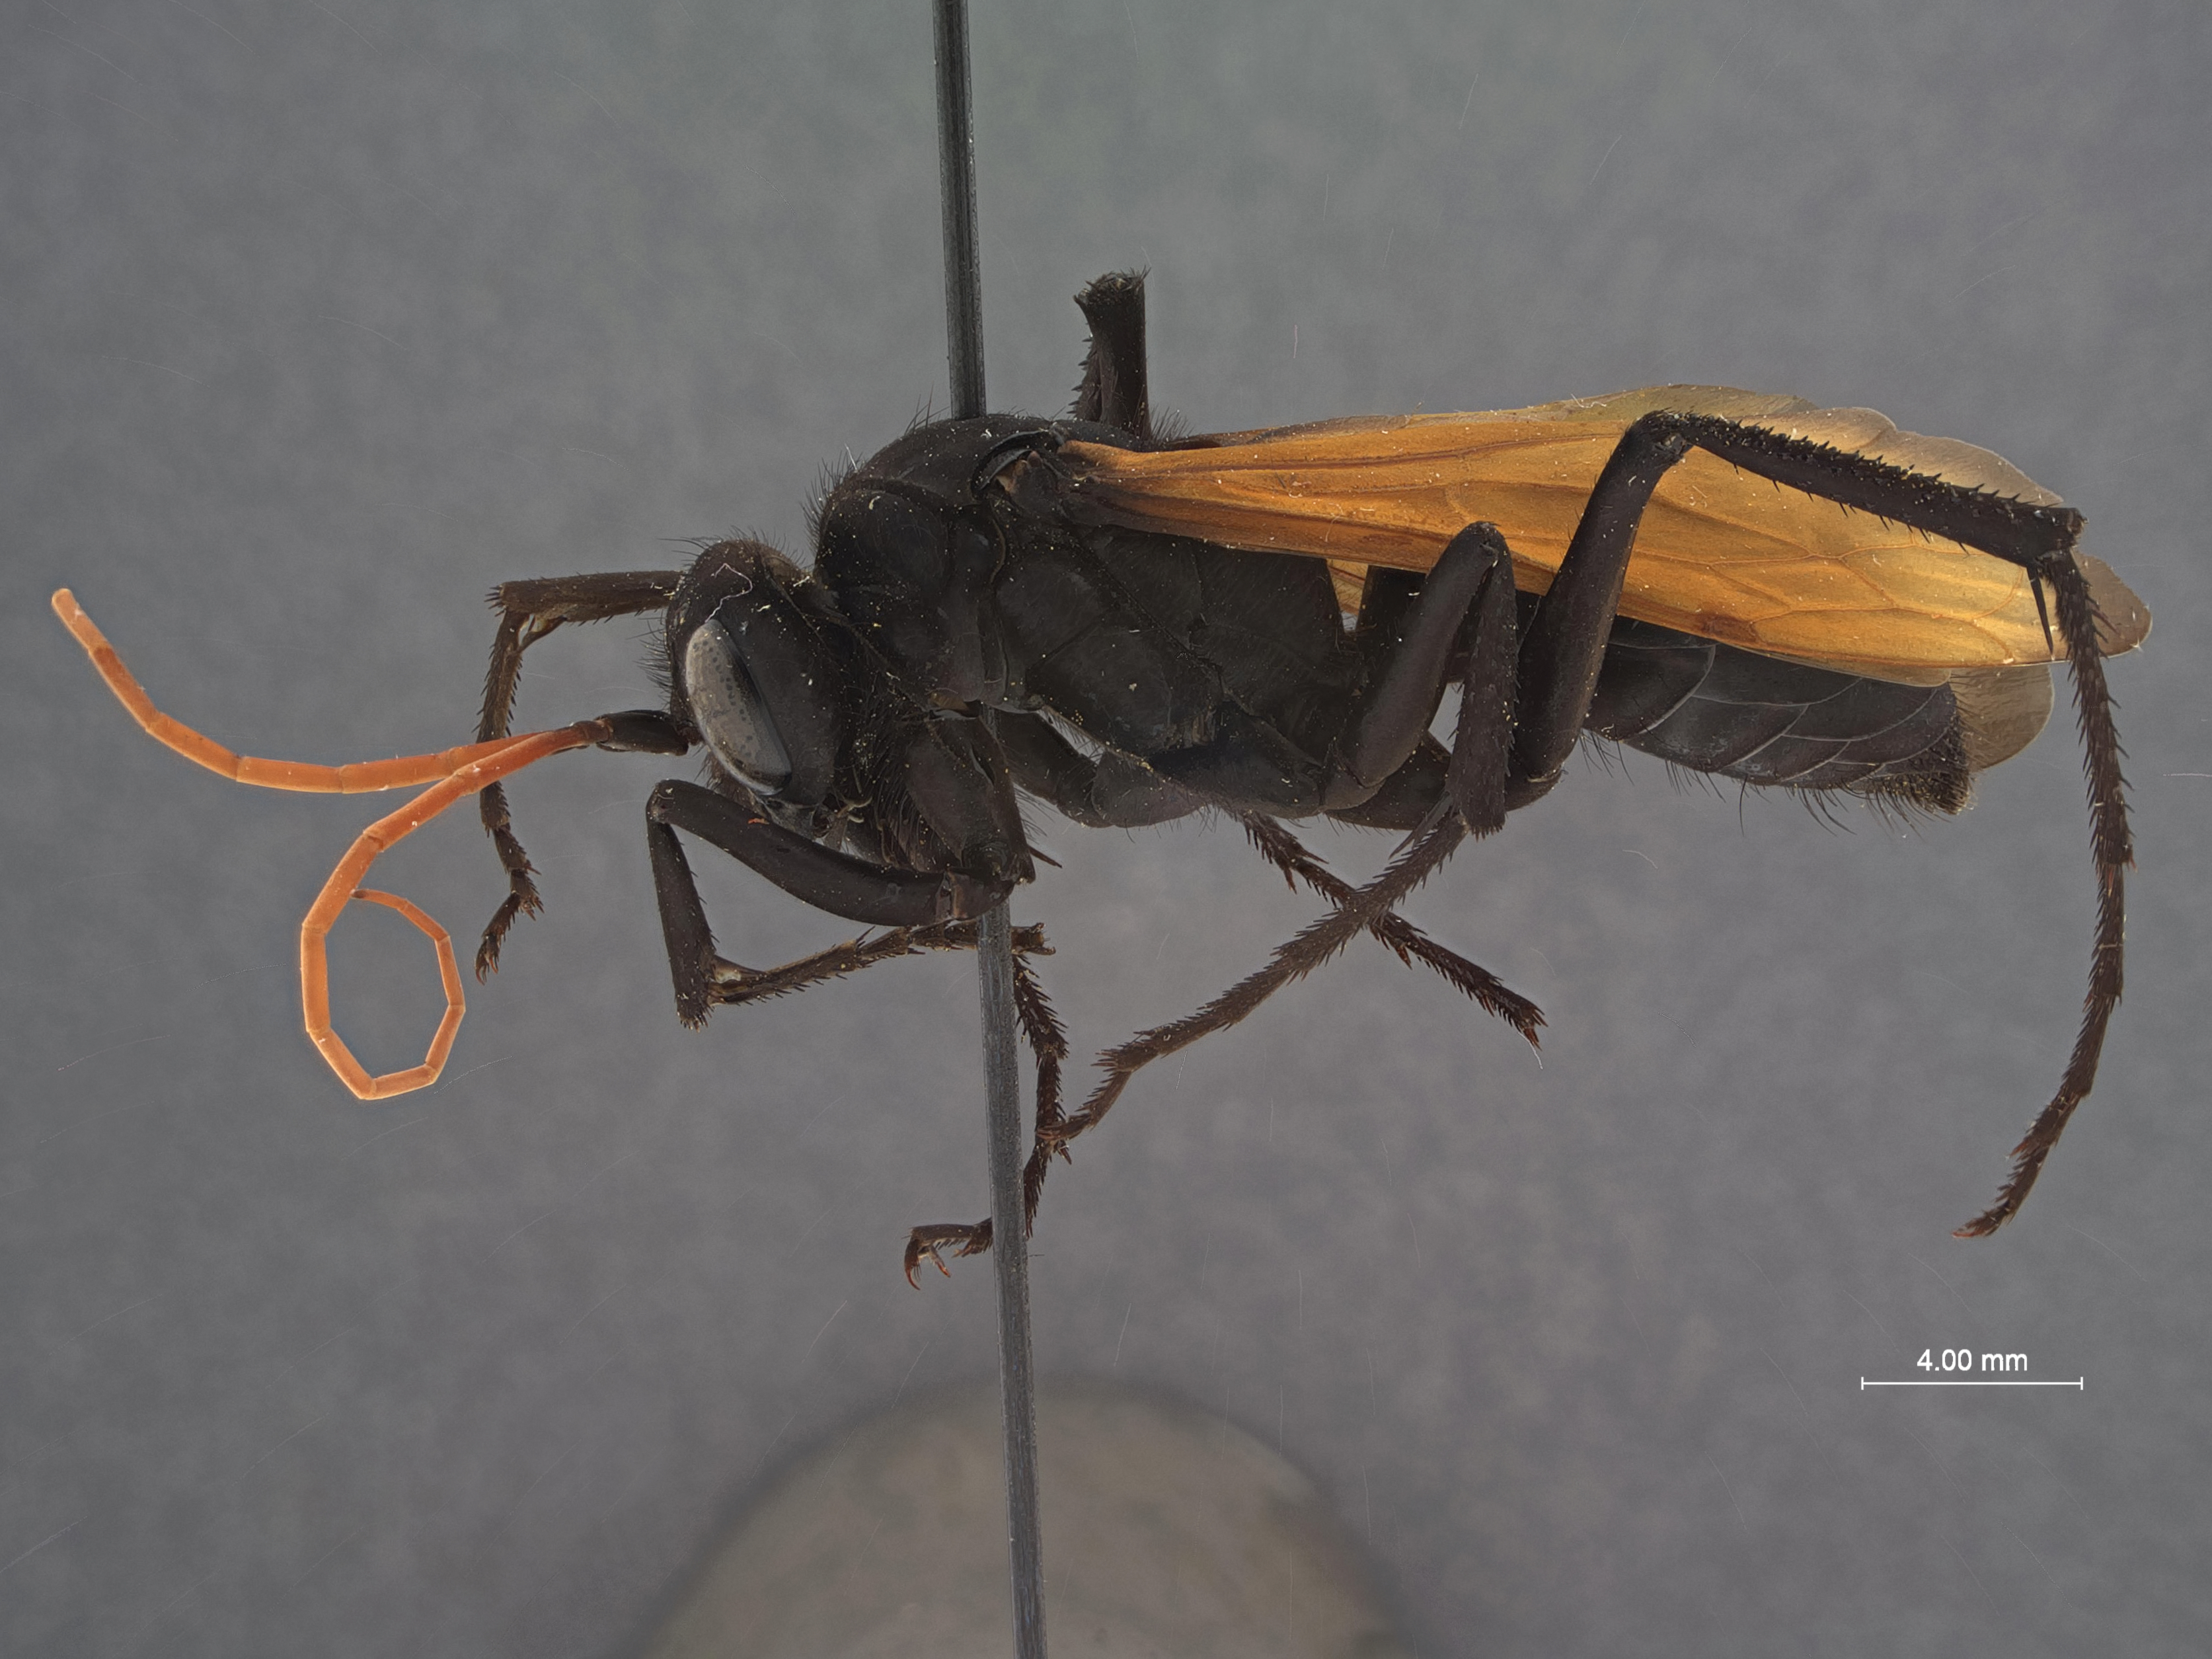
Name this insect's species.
Priocnemioides unifasciatus
